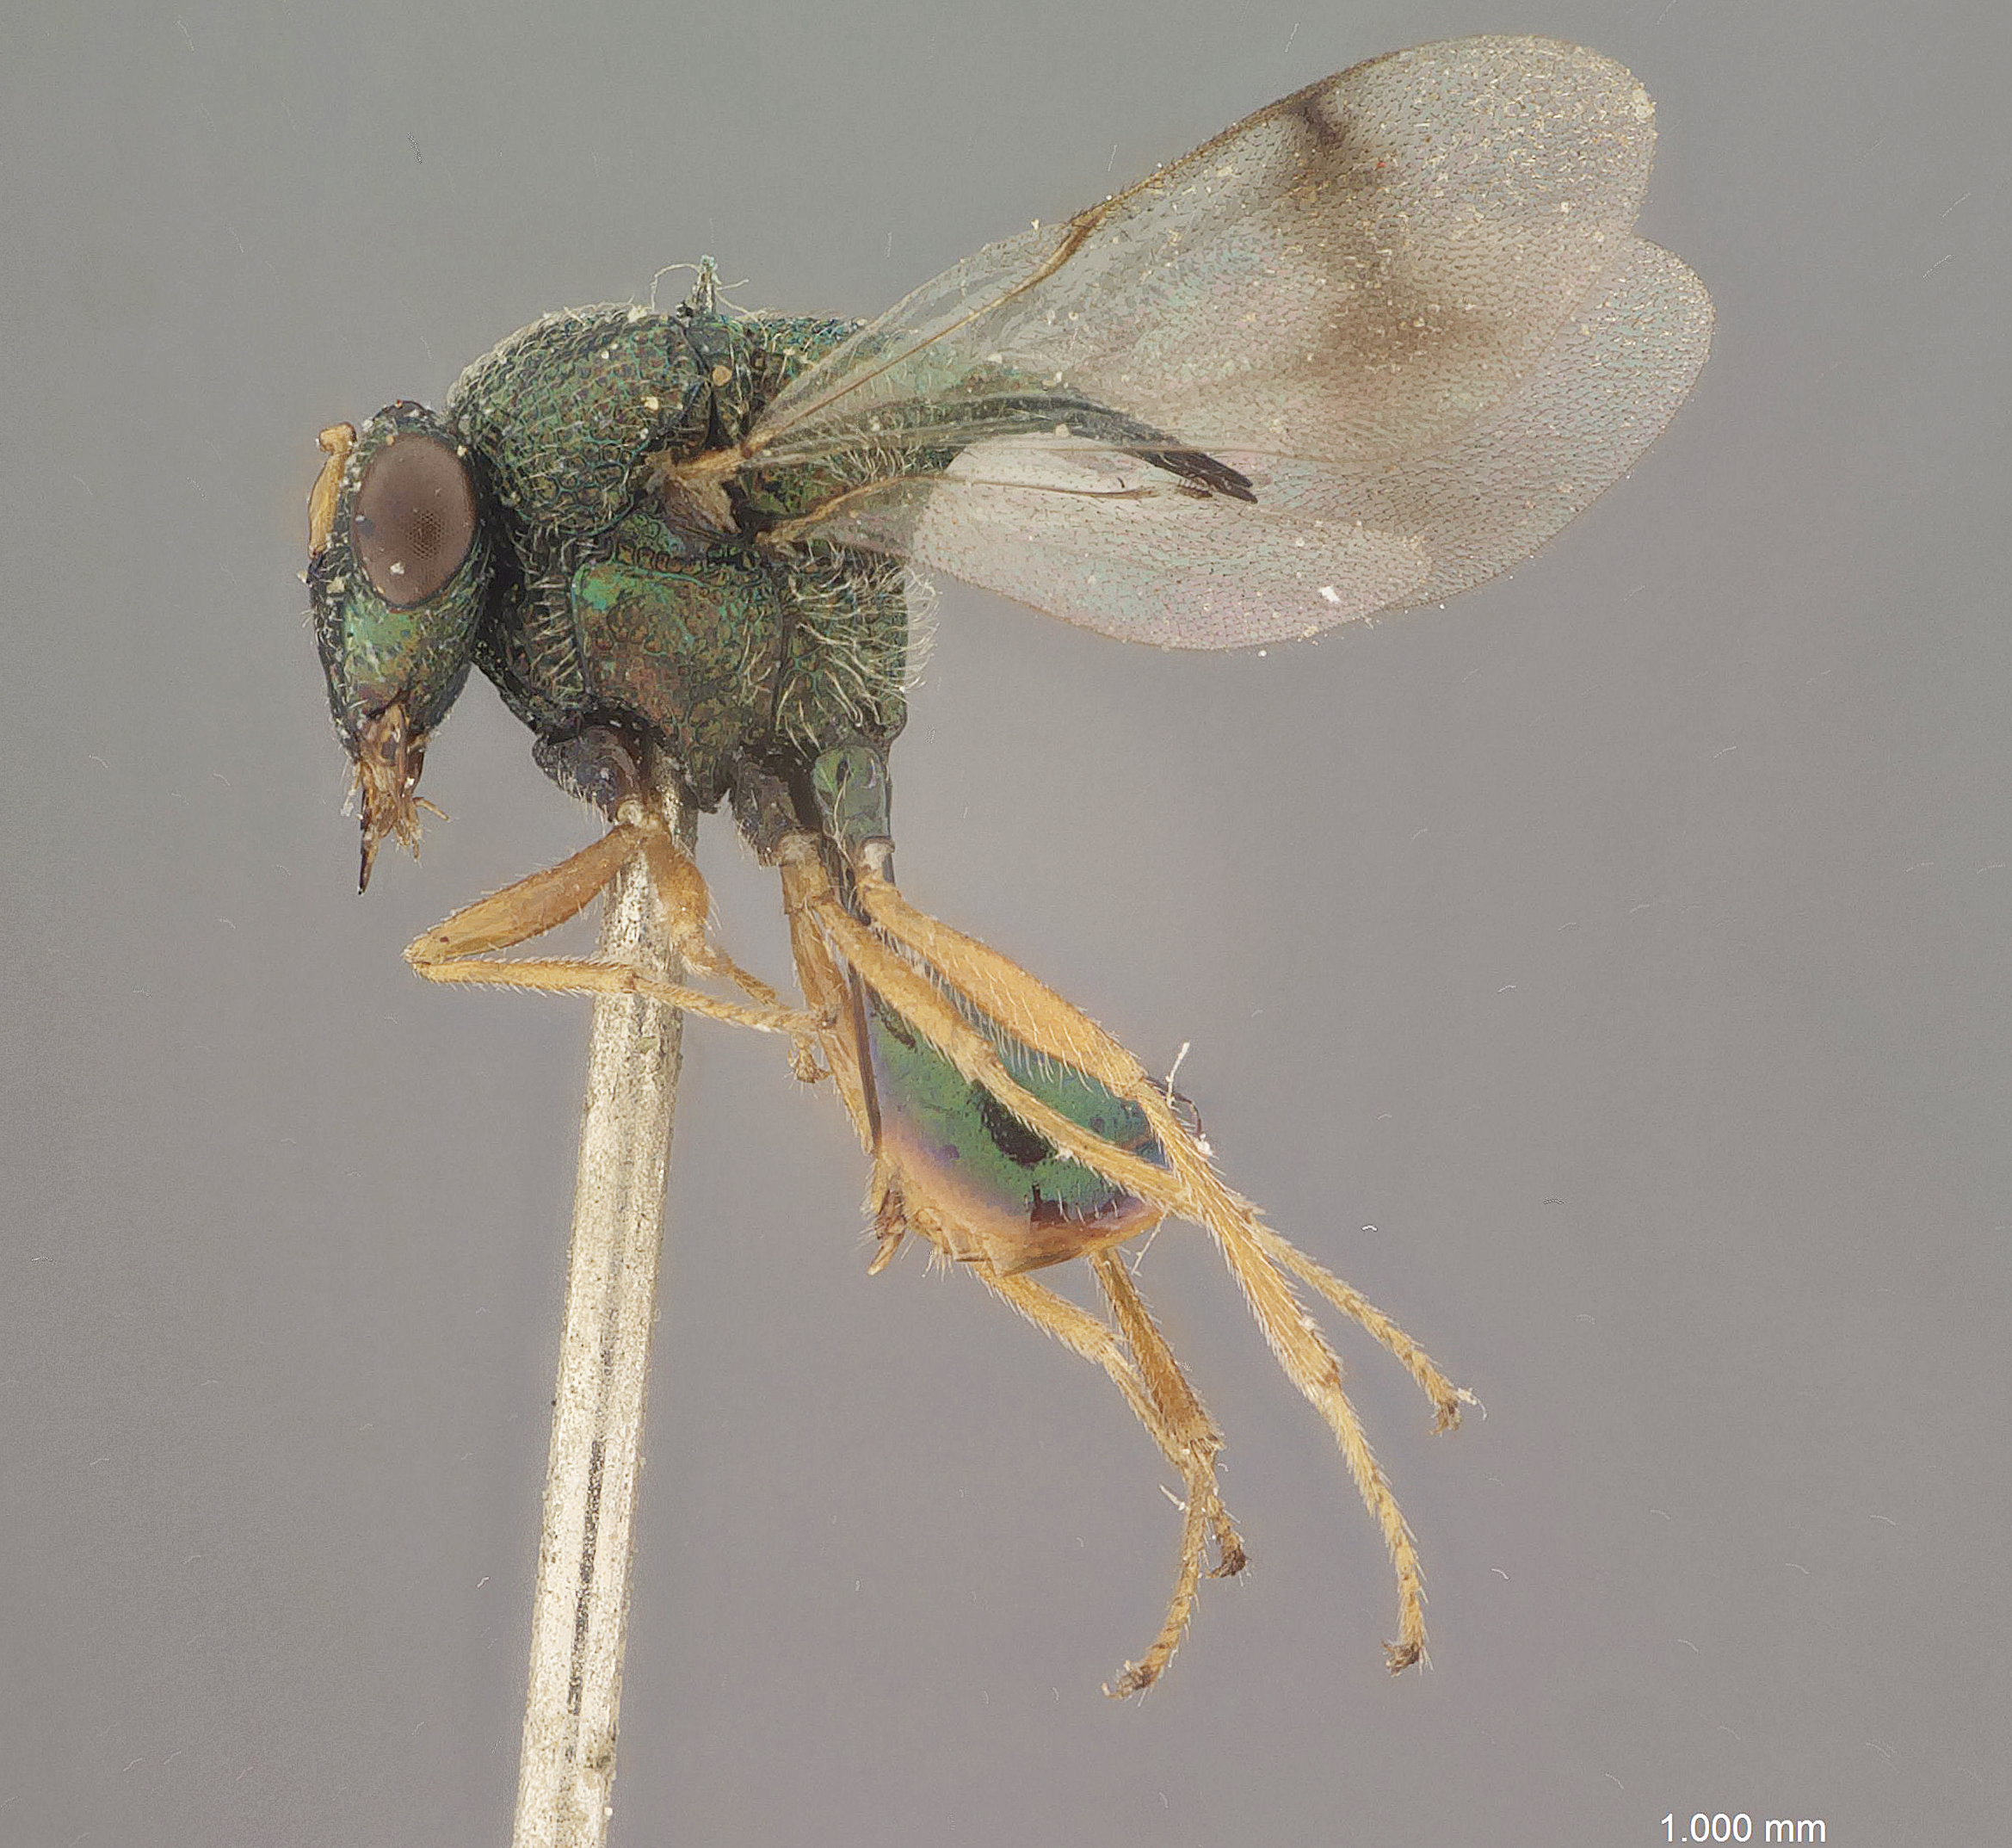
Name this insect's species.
Kapaloides sabariensis
